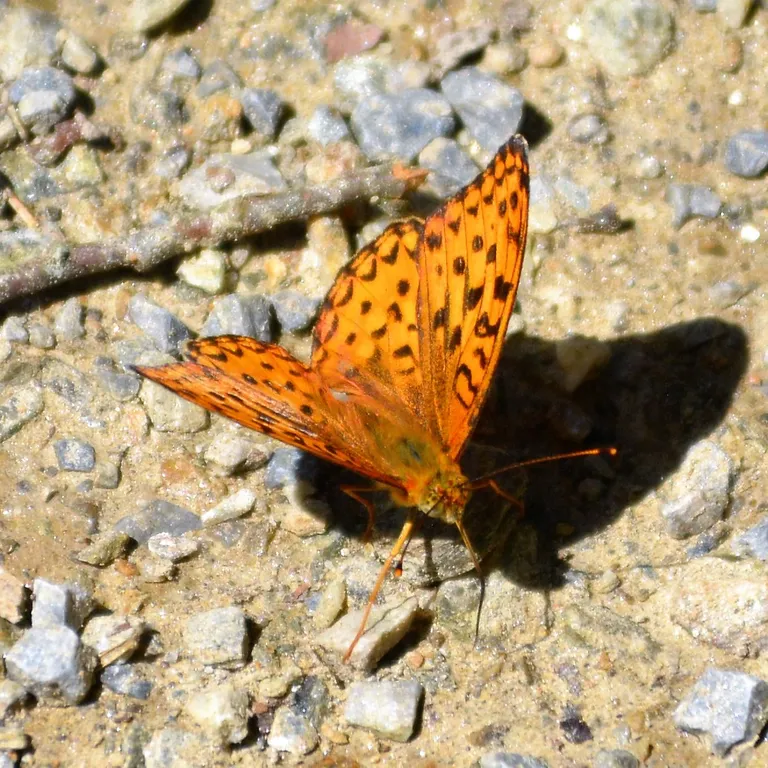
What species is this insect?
Fabriciana adippe
